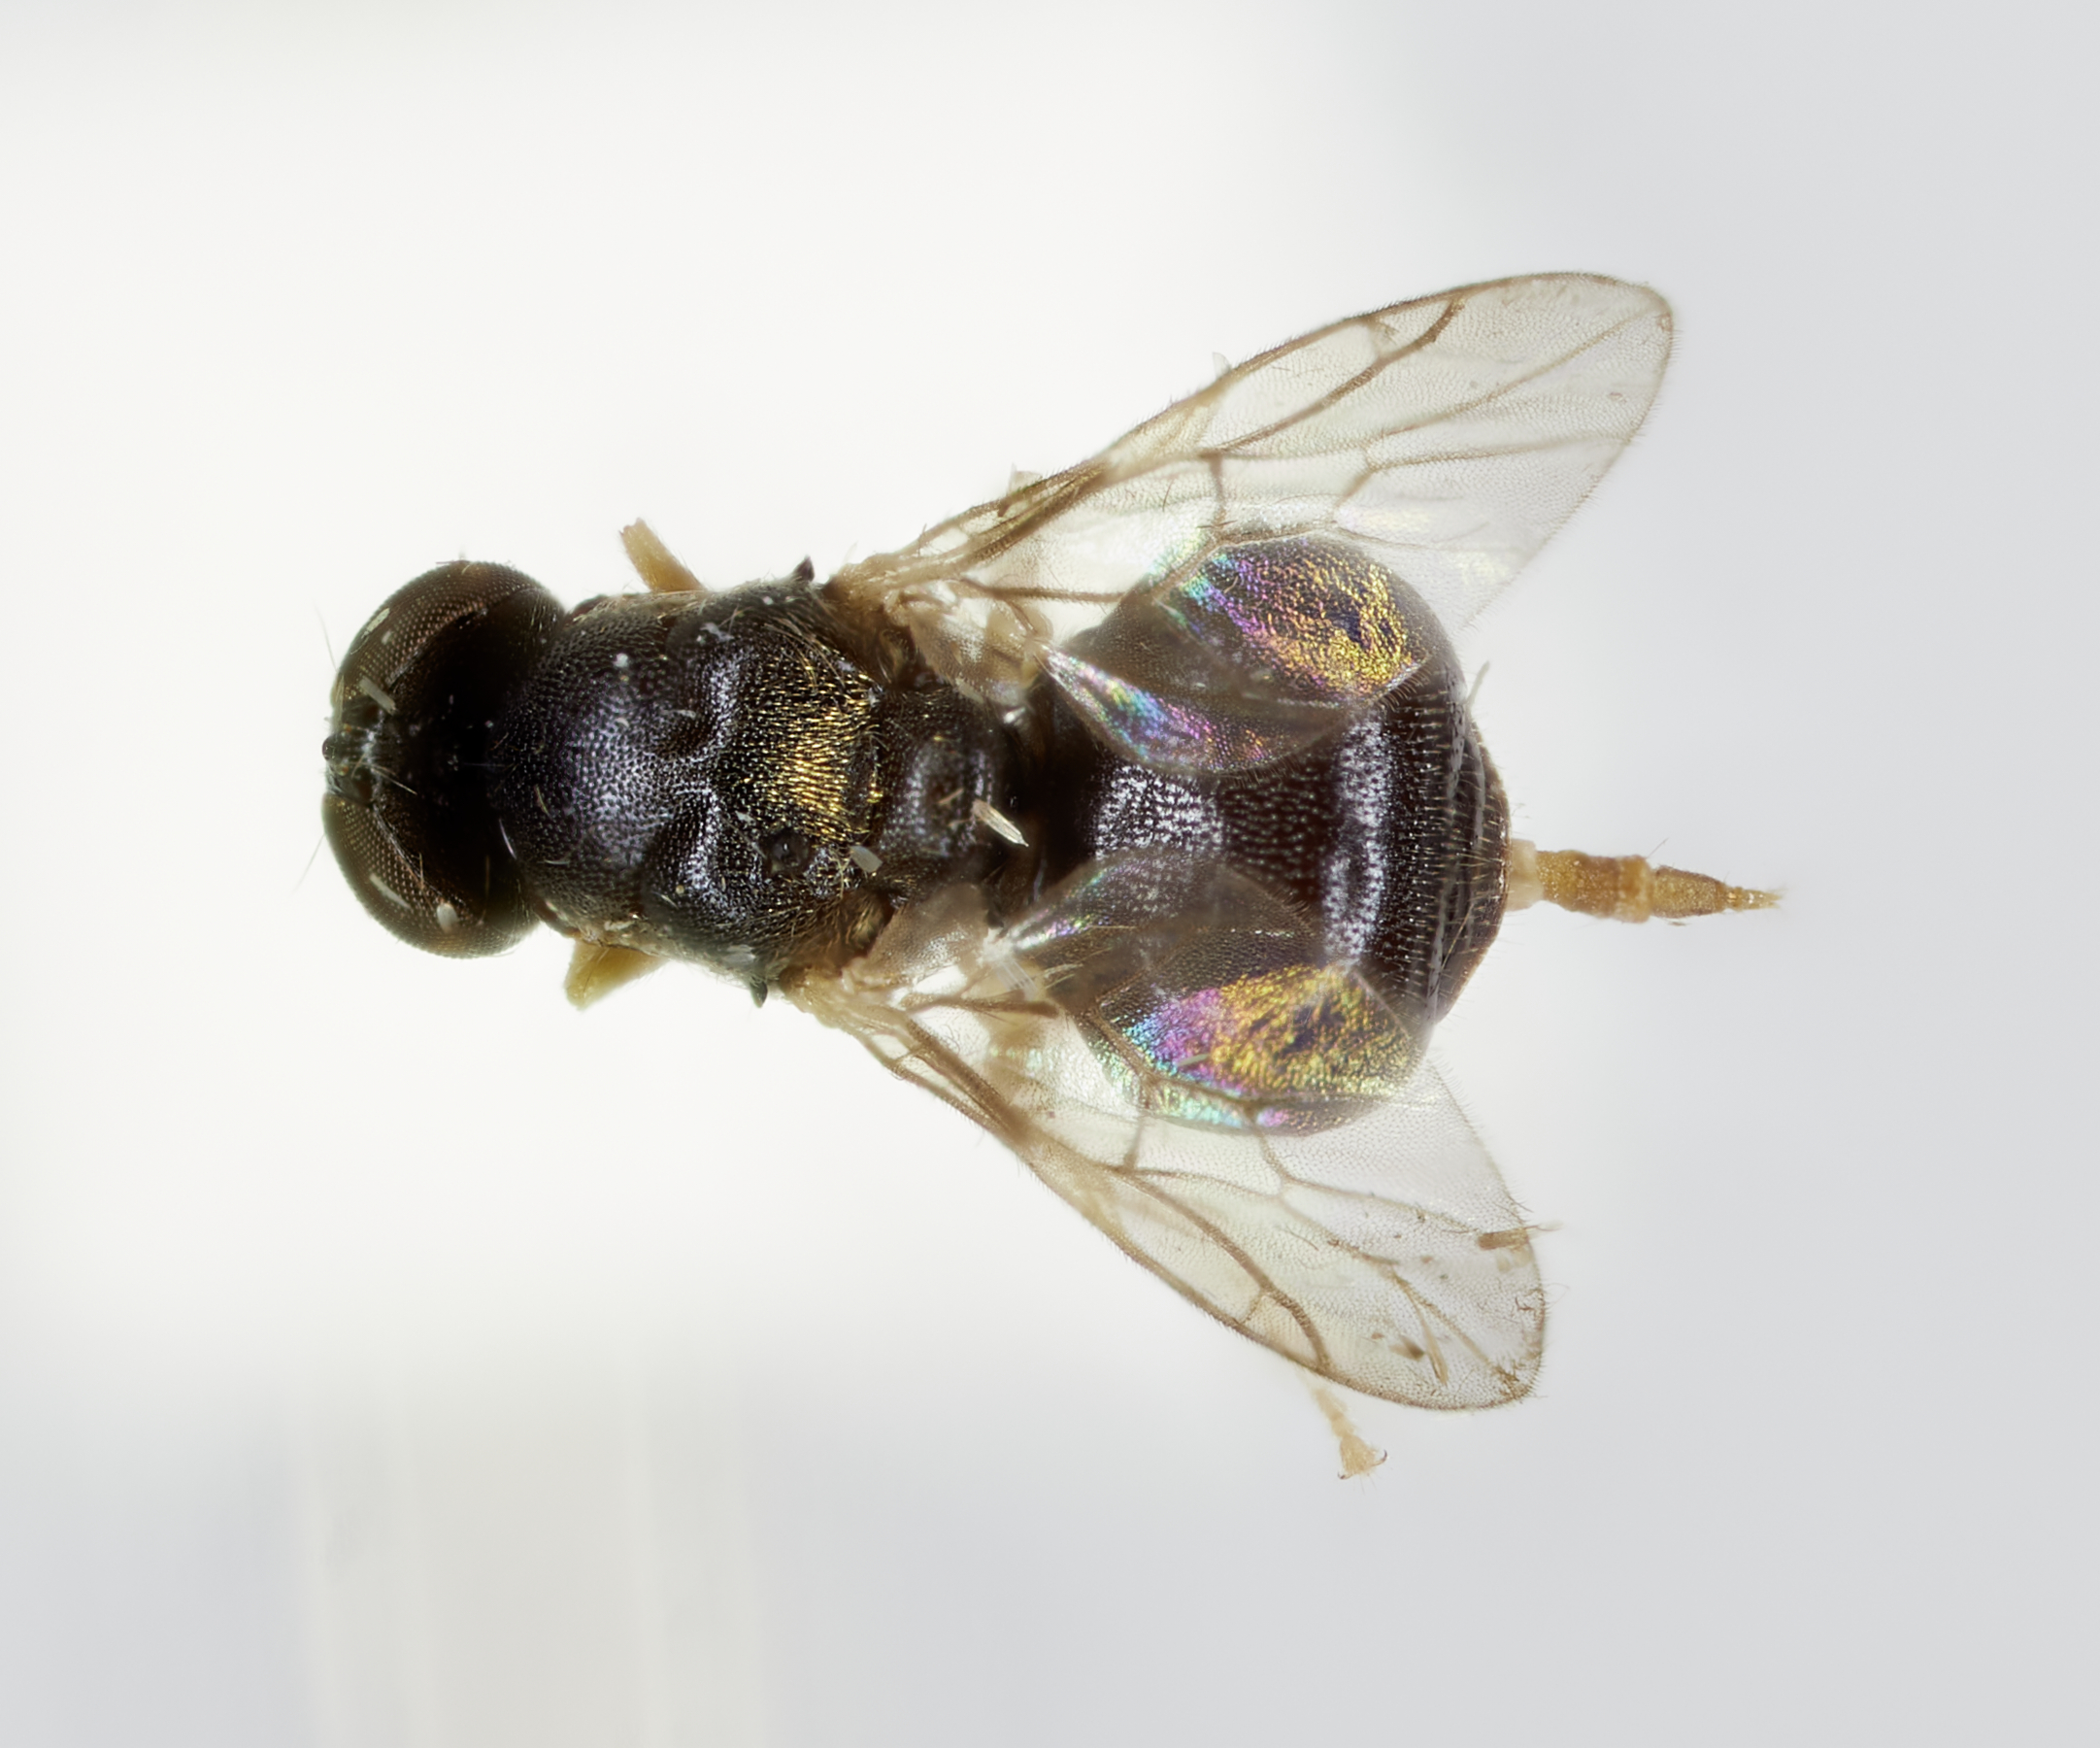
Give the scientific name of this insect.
Psephiocera callosa
